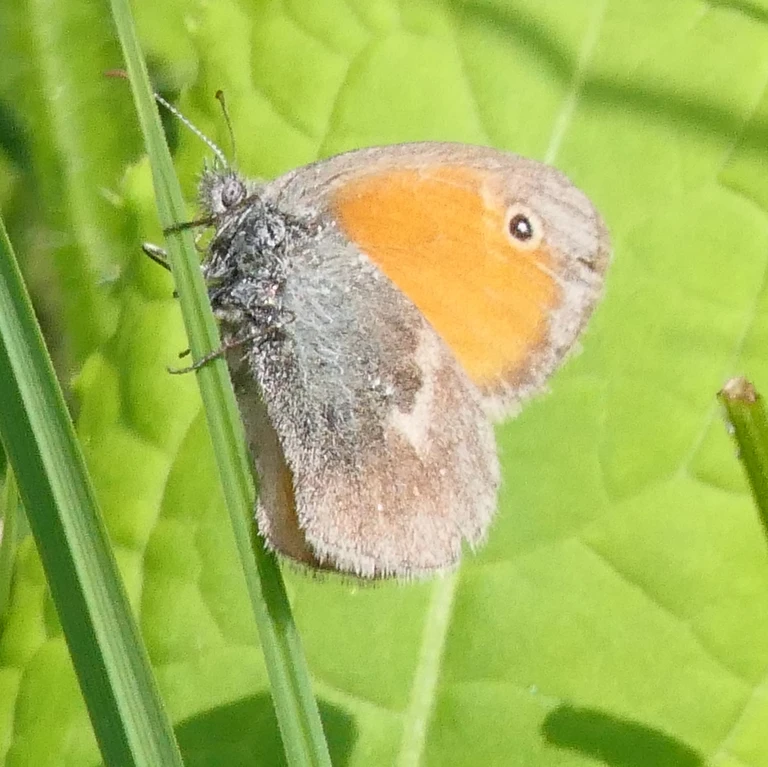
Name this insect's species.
Coenonympha pamphilus
